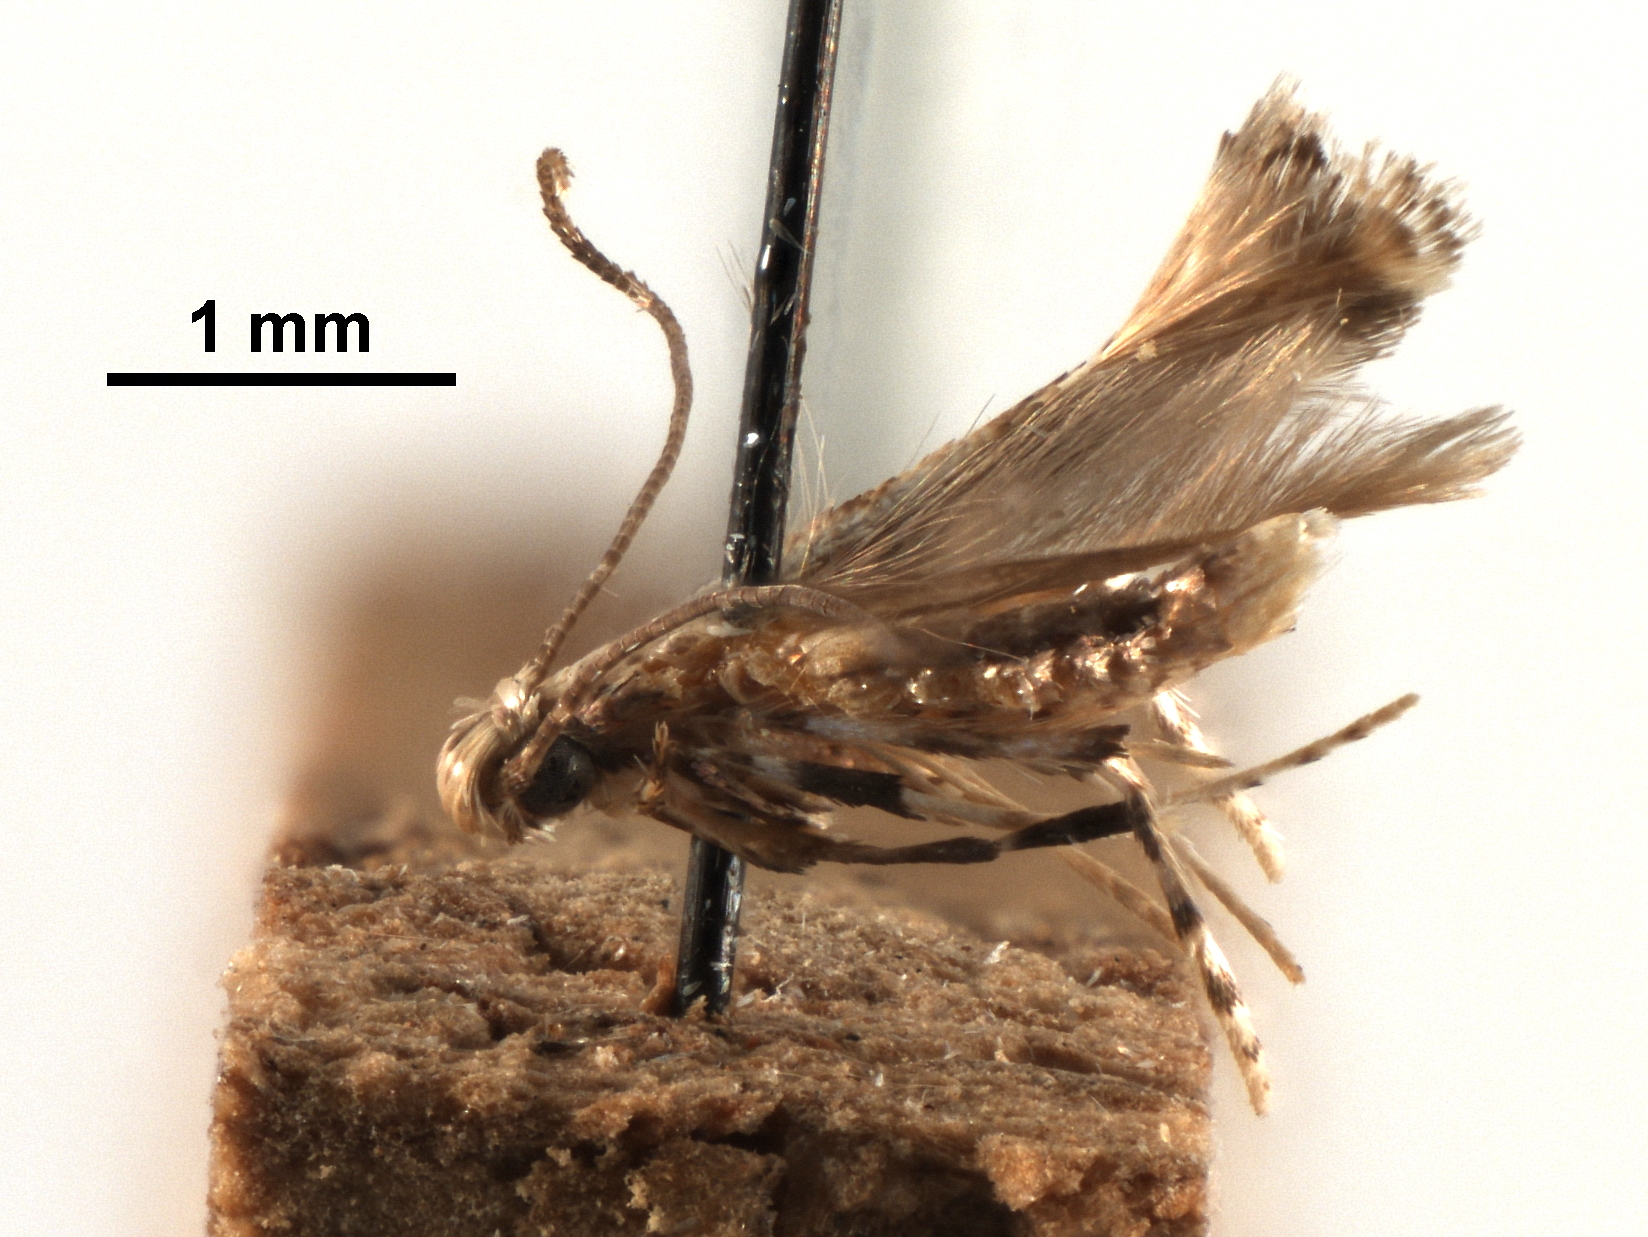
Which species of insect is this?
Acrocercops melantherella
